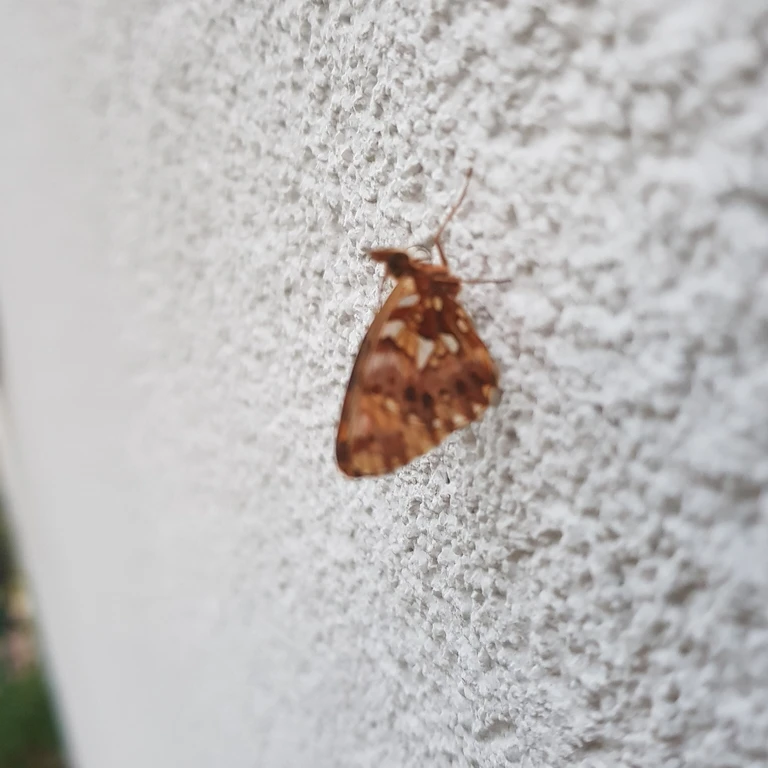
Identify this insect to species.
Boloria dia
